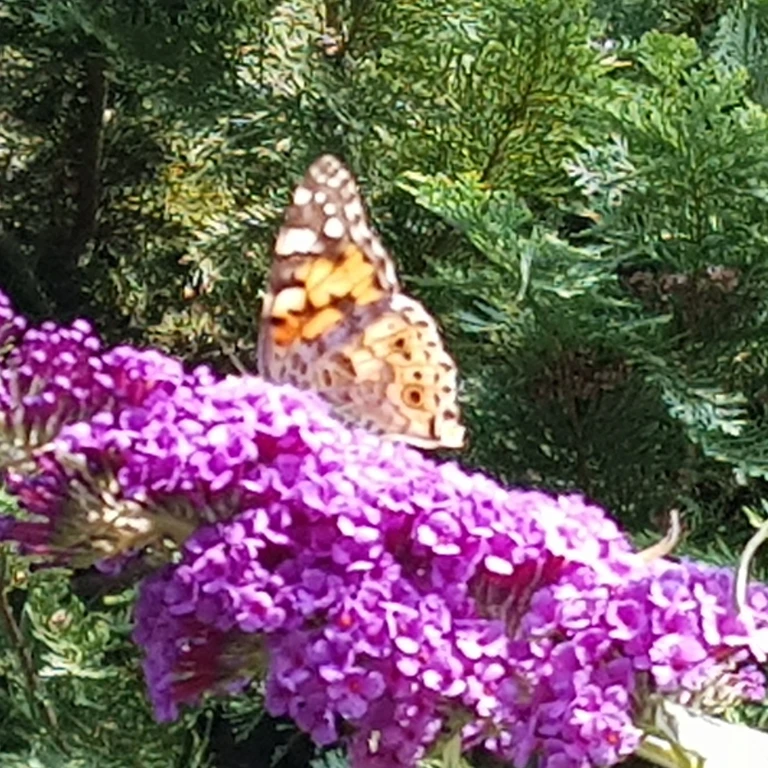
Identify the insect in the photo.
Vanessa cardui
